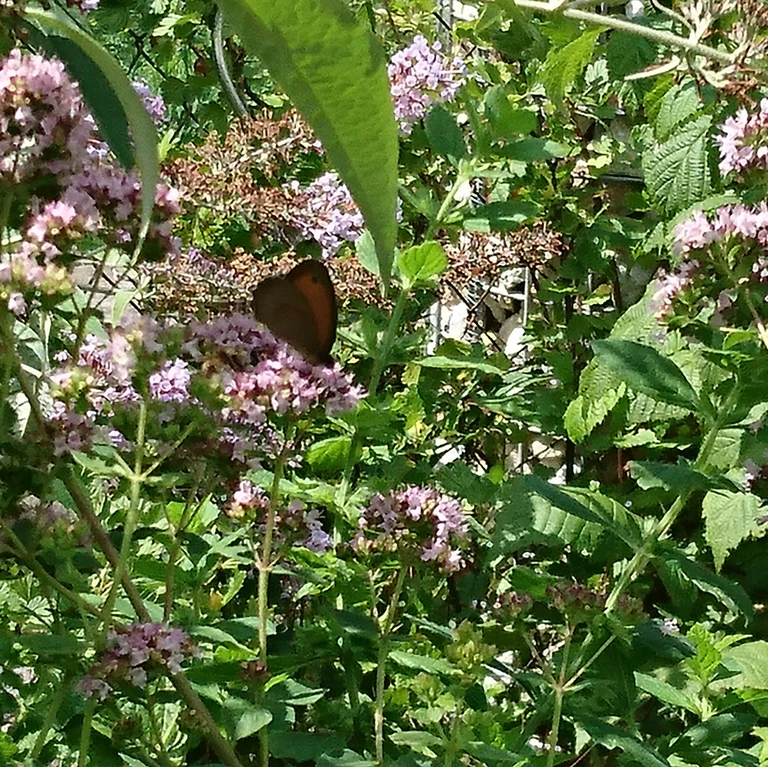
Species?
Maniola jurtina
